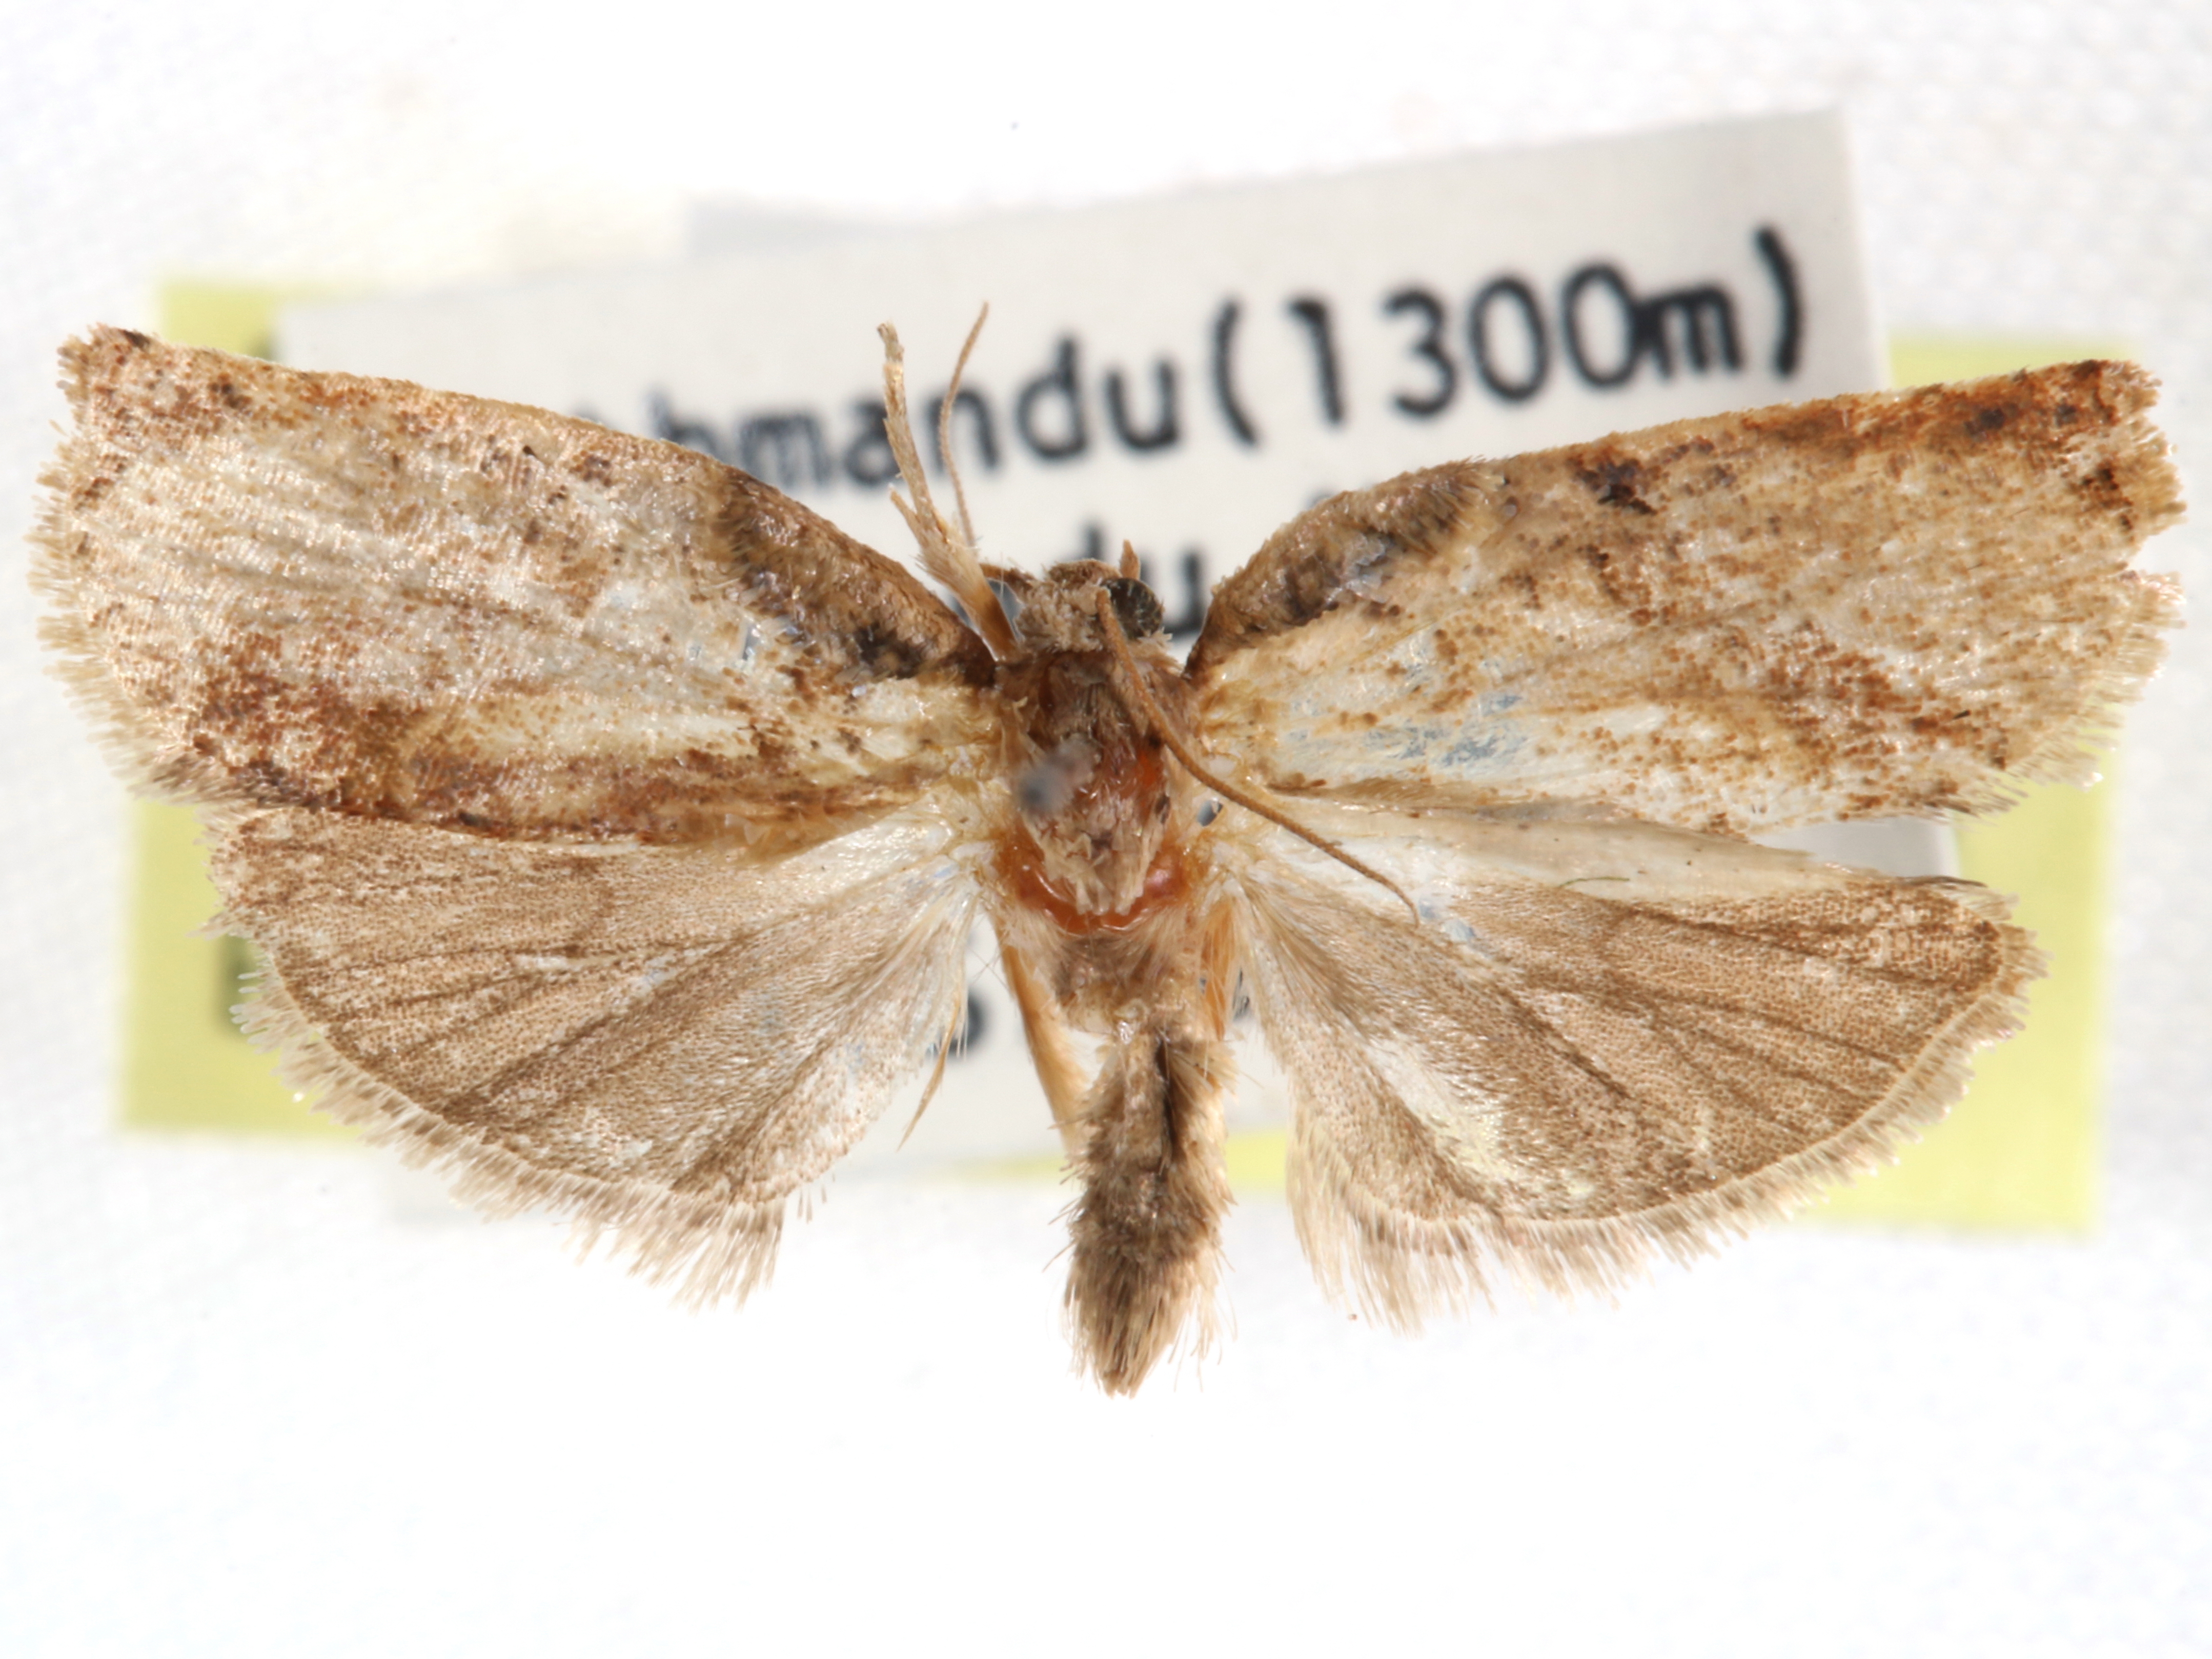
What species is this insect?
Homona nakanoi
